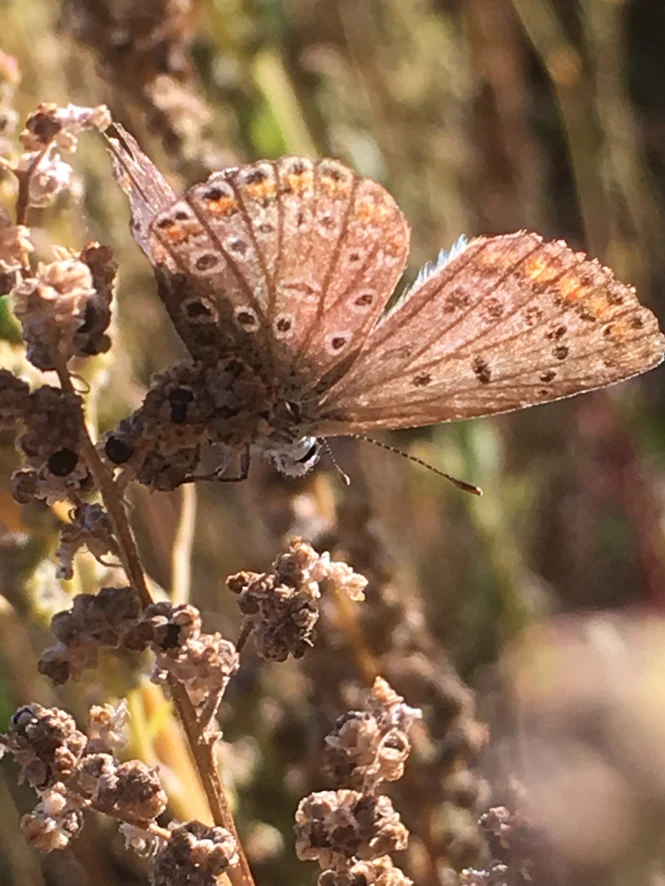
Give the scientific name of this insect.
Polyommatus icarus
